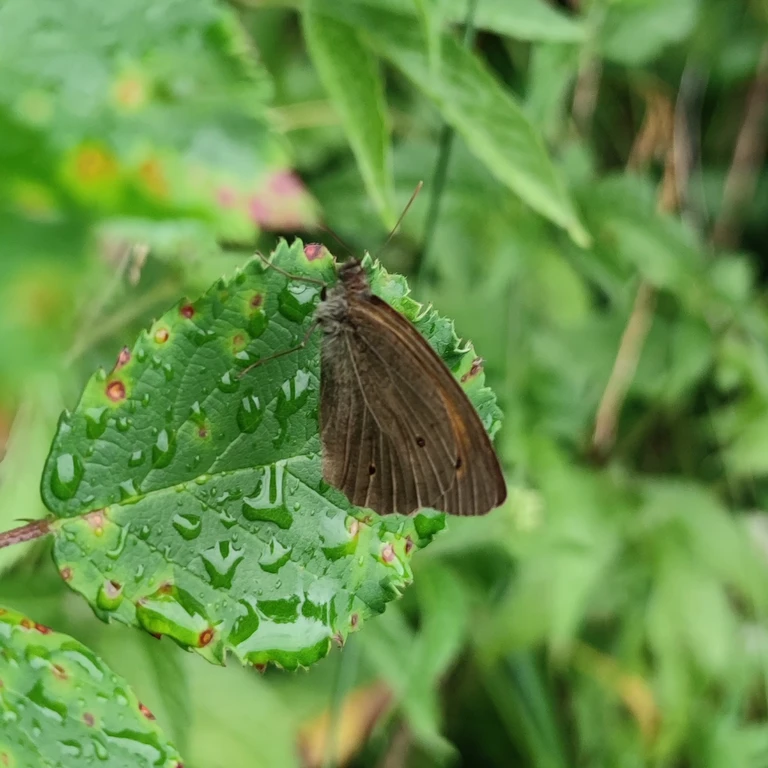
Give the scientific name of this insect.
Maniola jurtina
